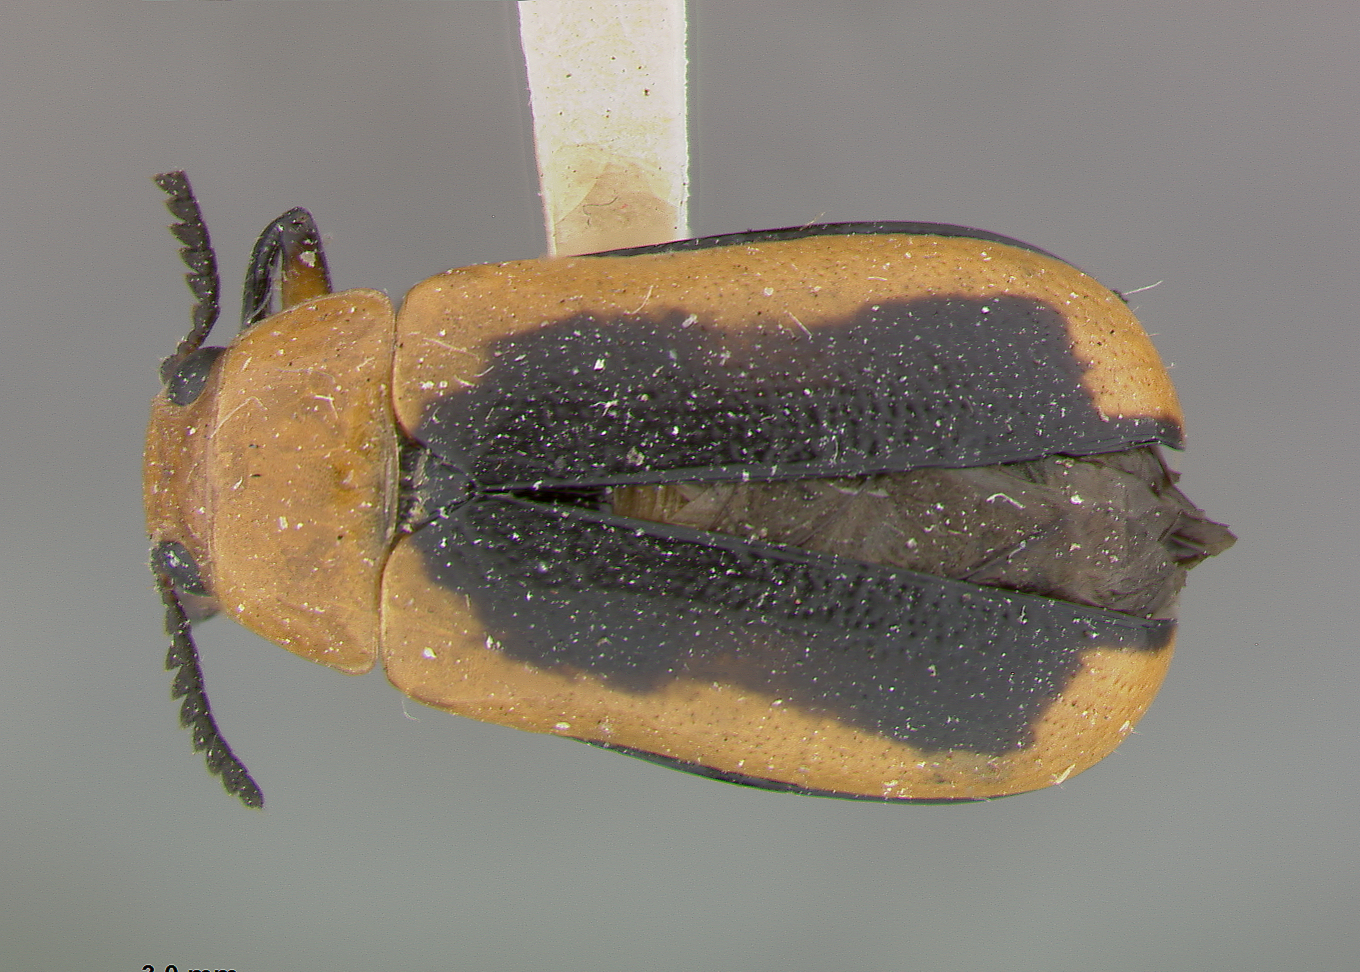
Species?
Anomoea crassicornis
